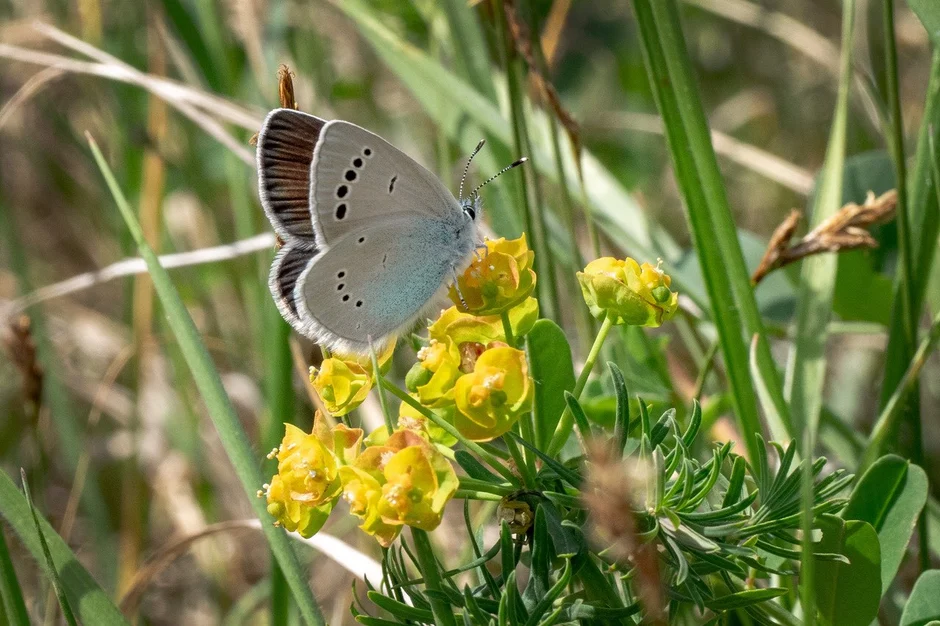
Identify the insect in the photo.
Glaucopsyche alexis
